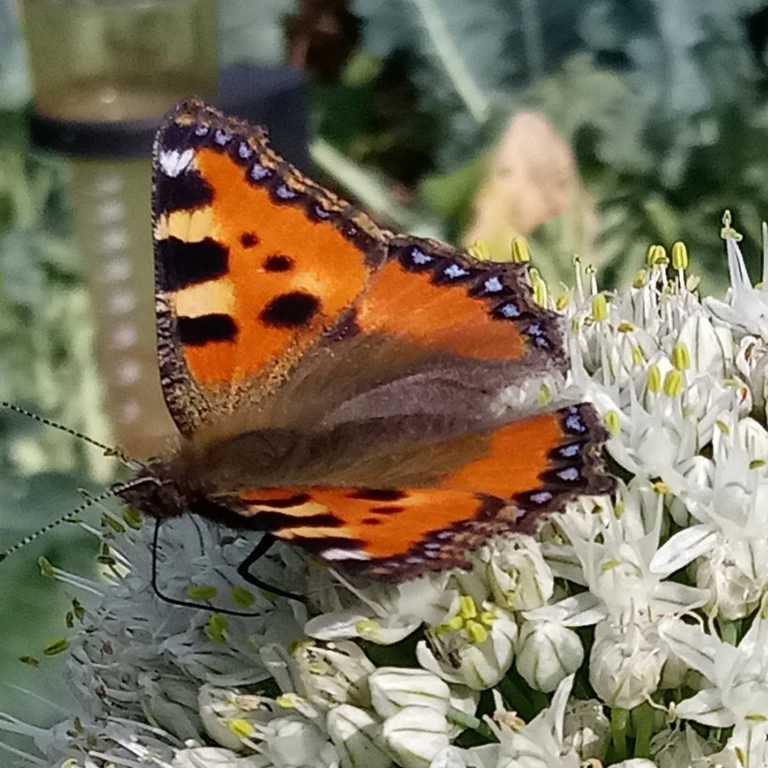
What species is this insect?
Aglais urticae
